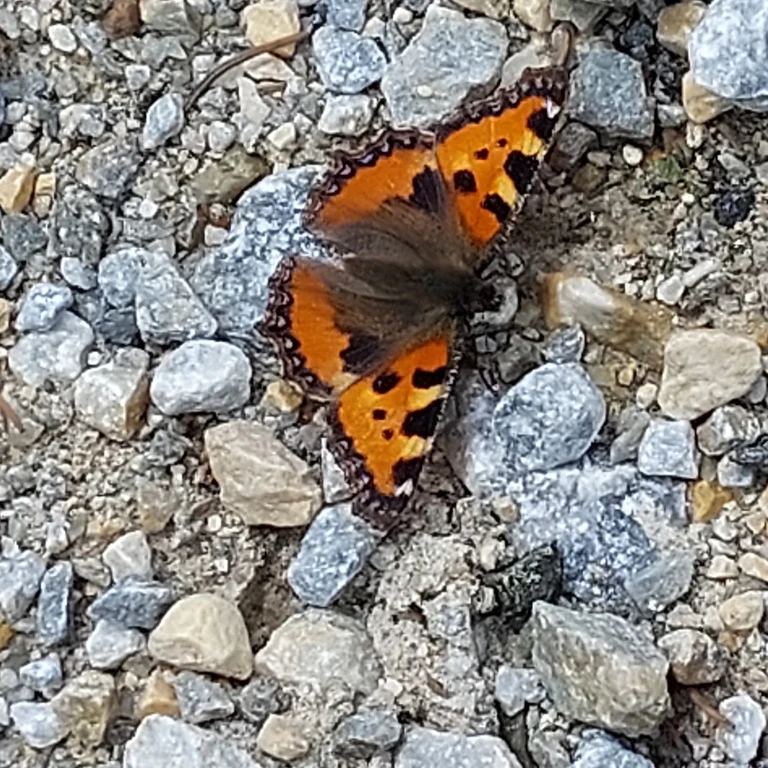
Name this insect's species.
Aglais urticae
